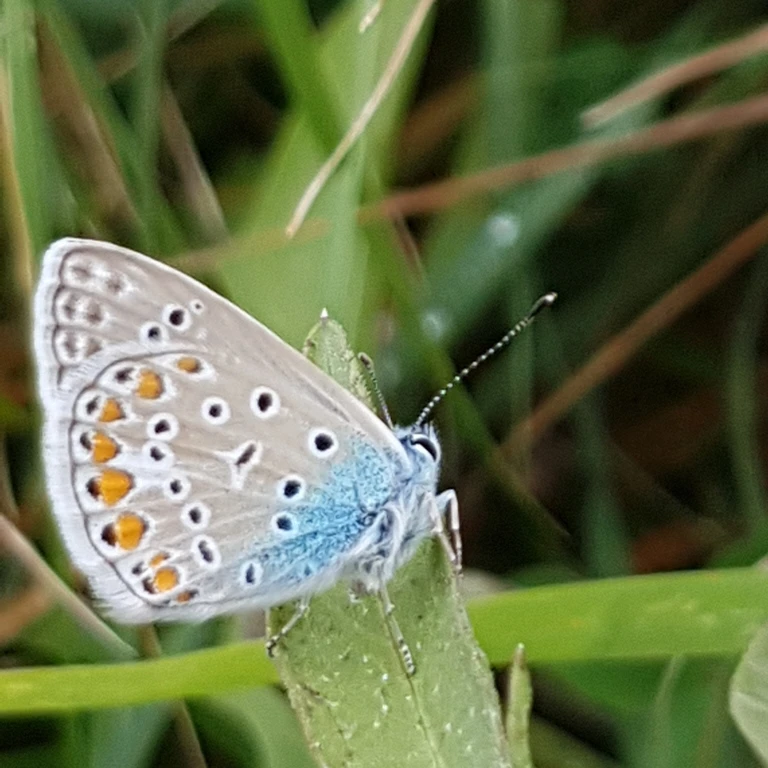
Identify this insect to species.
Polyommatus icarus
